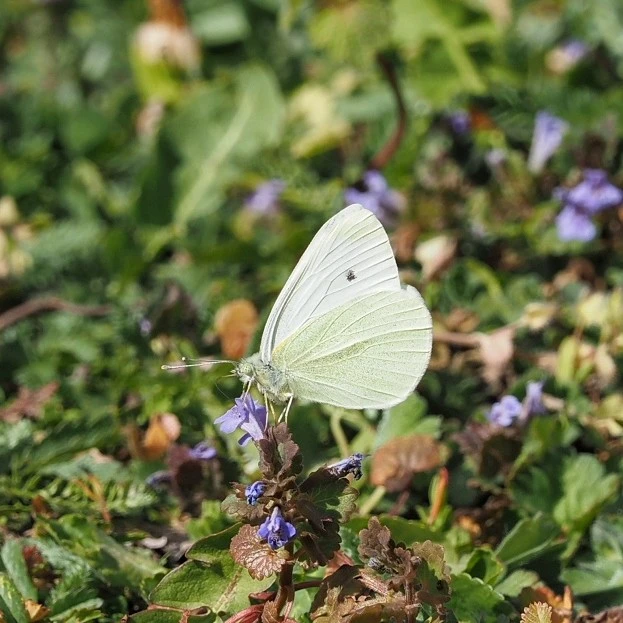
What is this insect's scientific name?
Pieris rapae
